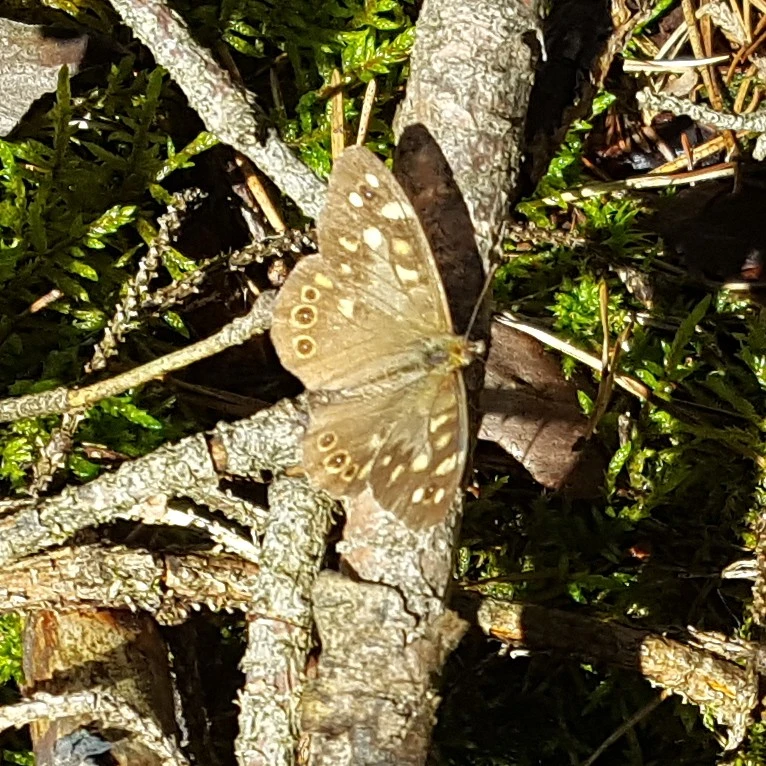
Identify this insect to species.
Pararge aegeria
